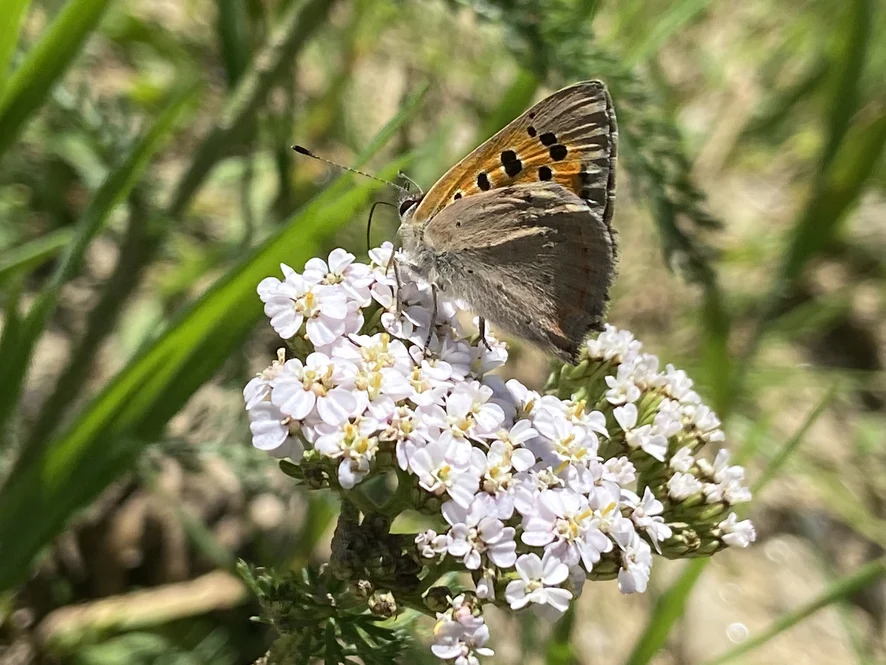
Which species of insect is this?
Lycaena phlaeas
